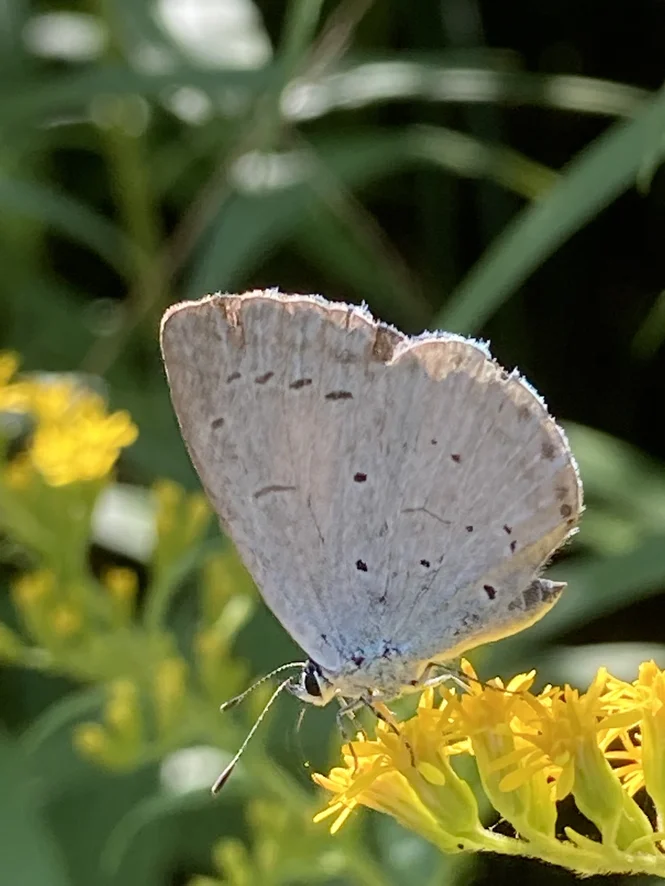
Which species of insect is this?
Celastrina argiolus
